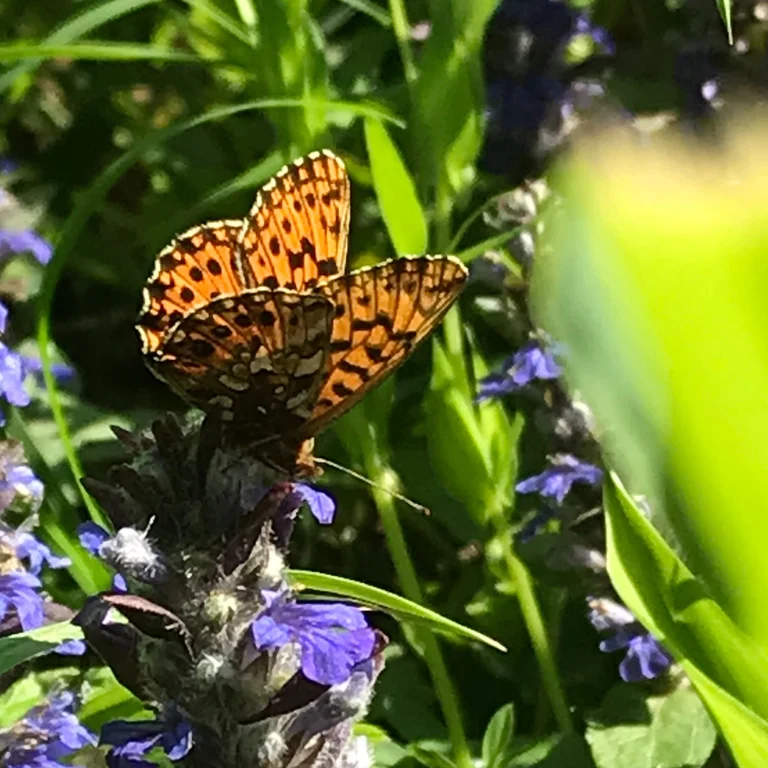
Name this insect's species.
Boloria dia
